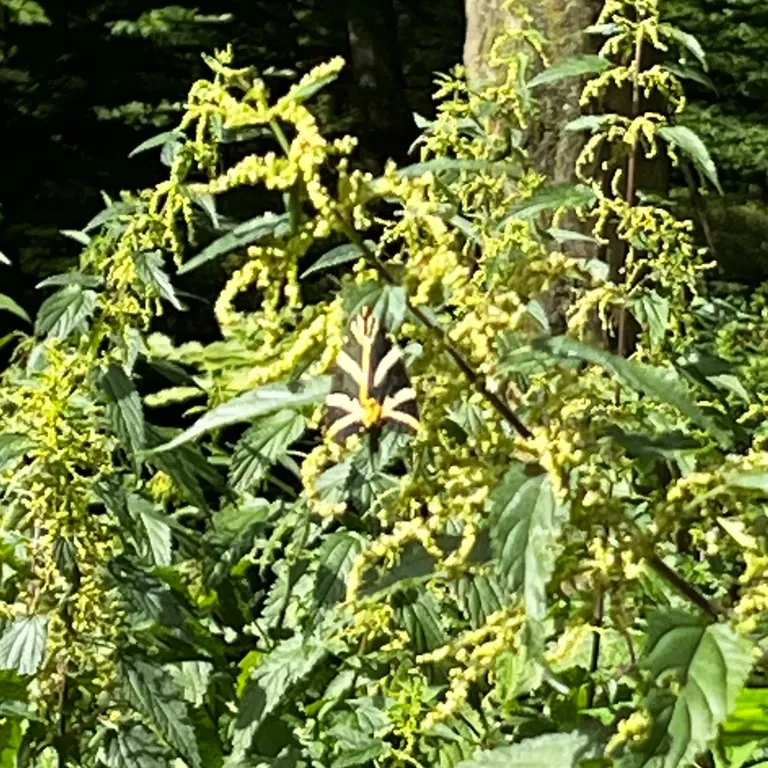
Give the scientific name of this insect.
Euplagia quadripunctaria
